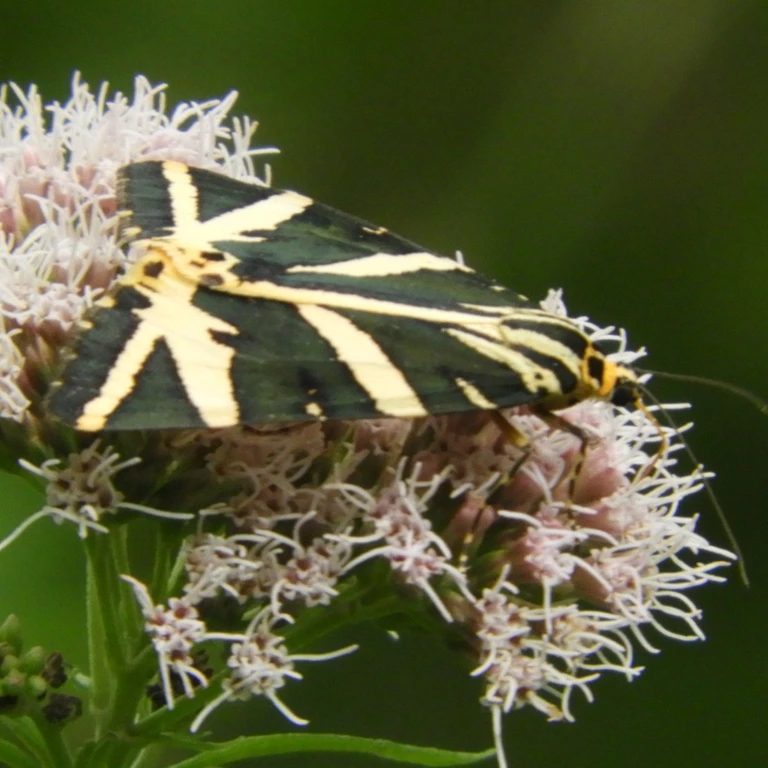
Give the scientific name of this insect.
Euplagia quadripunctaria
